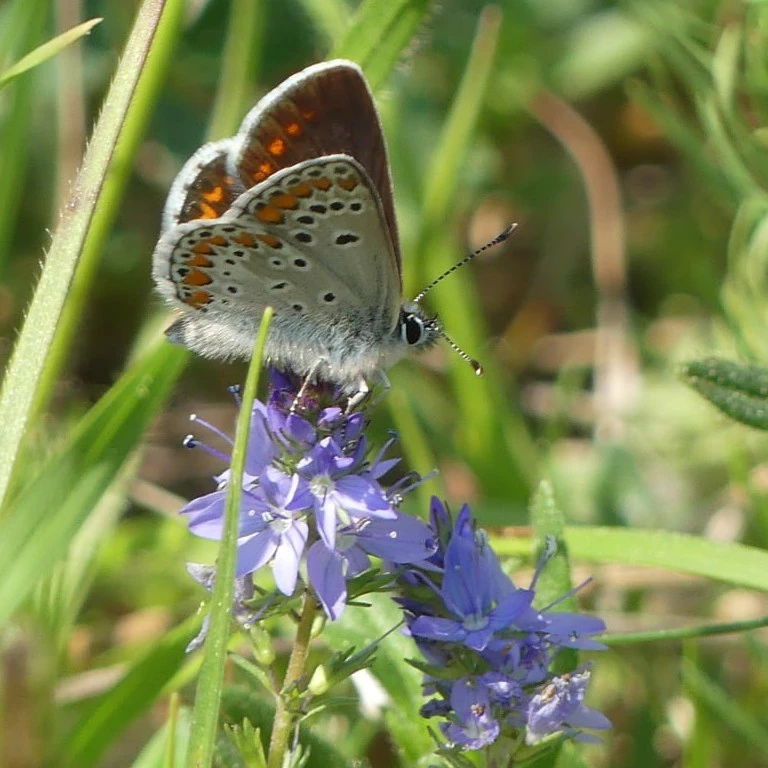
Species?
Aricia agestis/artaxerxes
